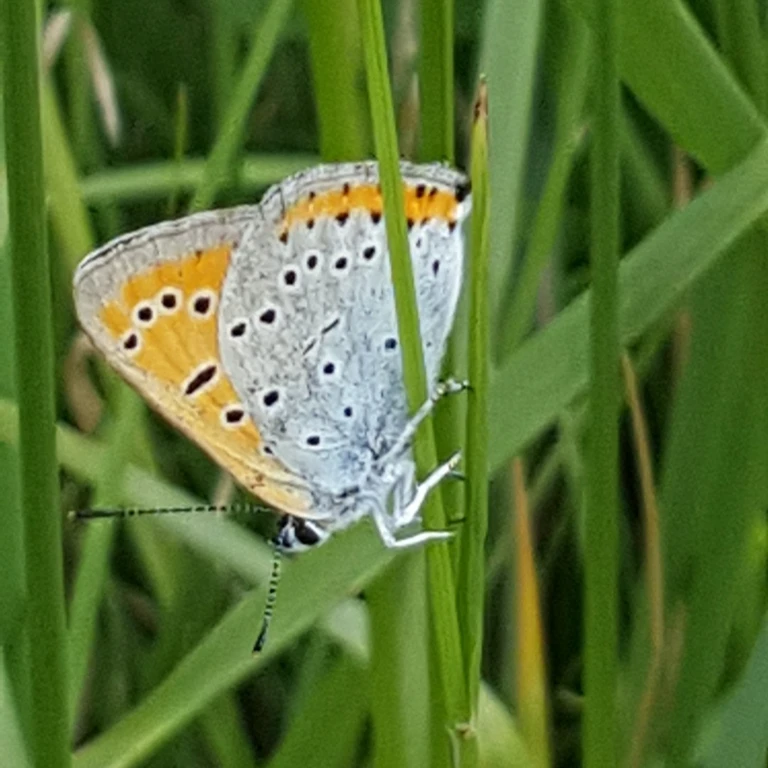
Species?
Lycaena dispar
